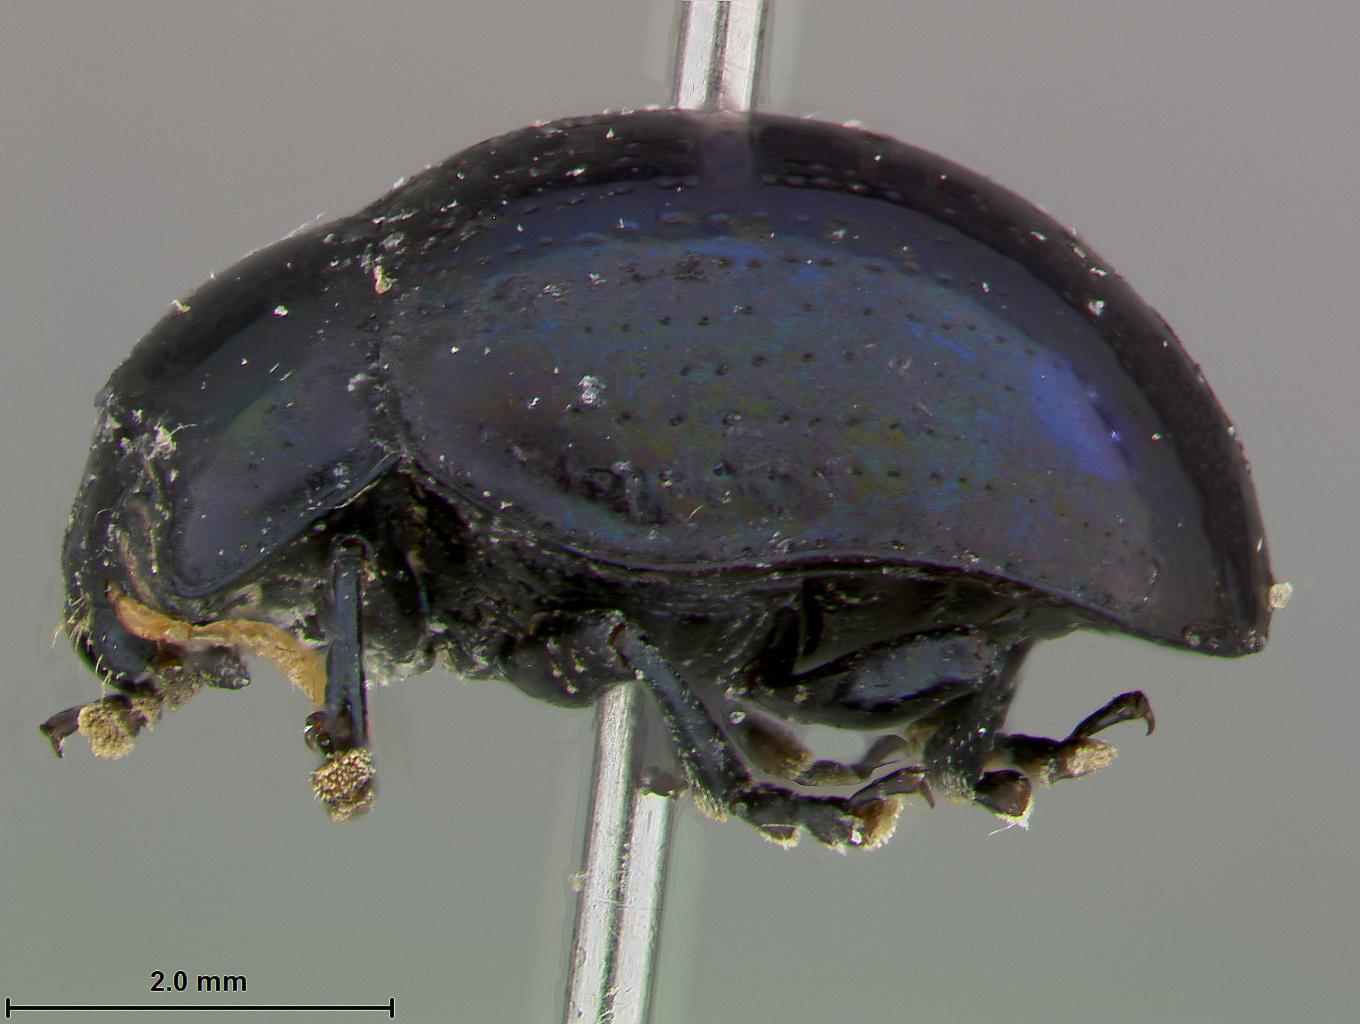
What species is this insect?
Leucocera cyanea
